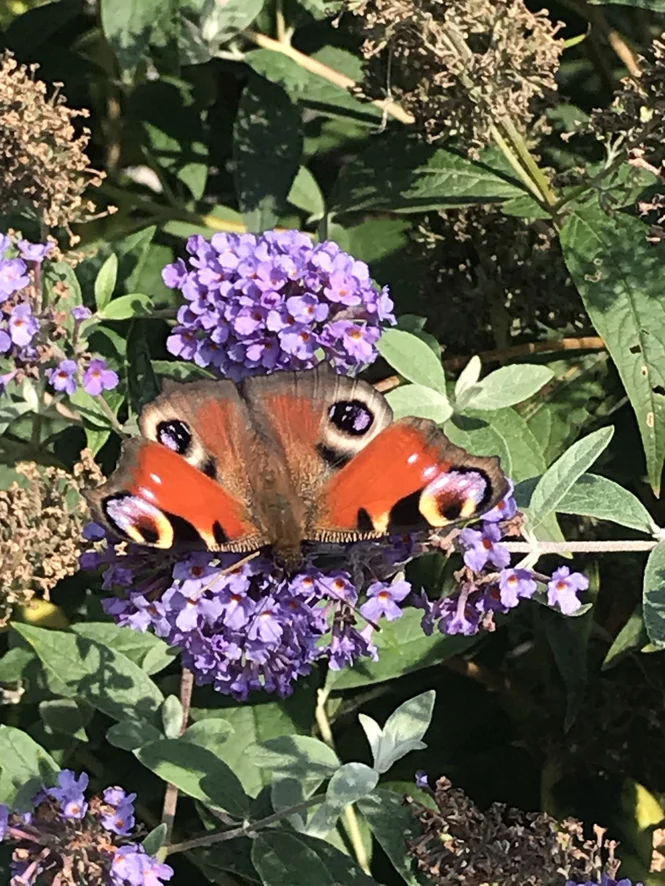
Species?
Aglais io
